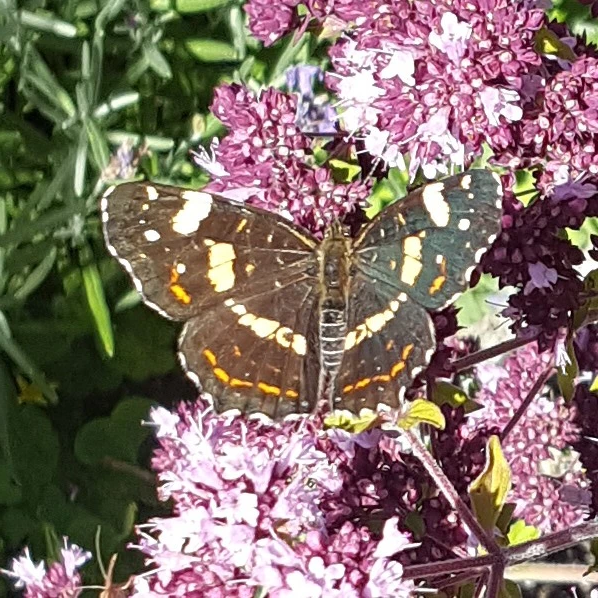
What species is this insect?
Araschnia levana
